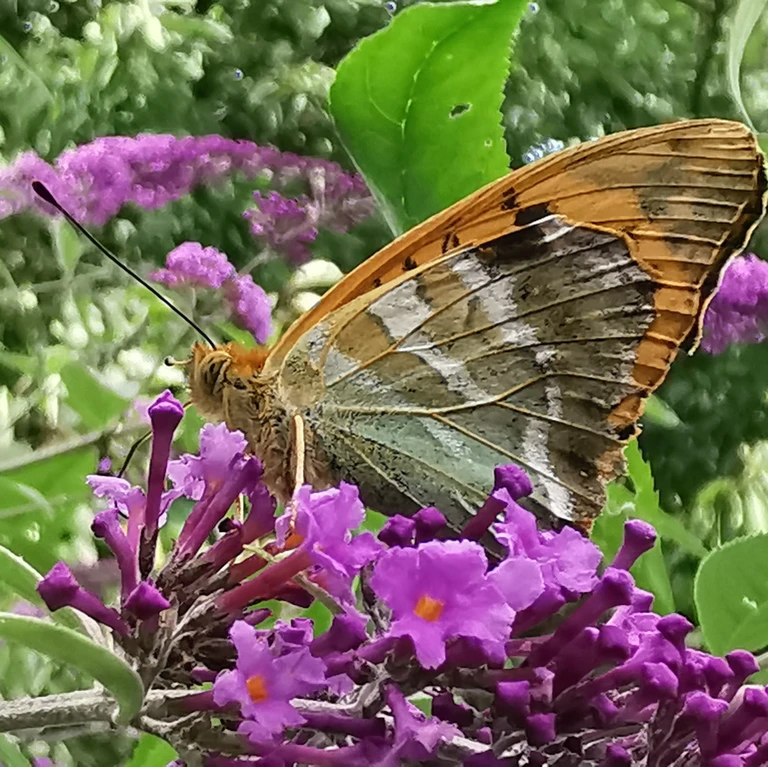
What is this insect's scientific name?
Argynnis paphia
